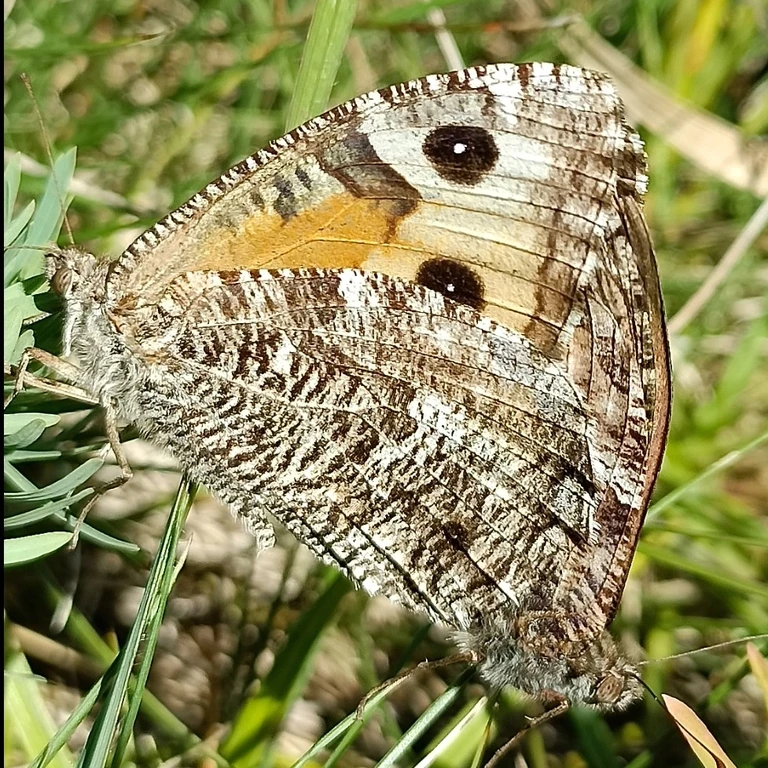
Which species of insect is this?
Hipparchia semele
